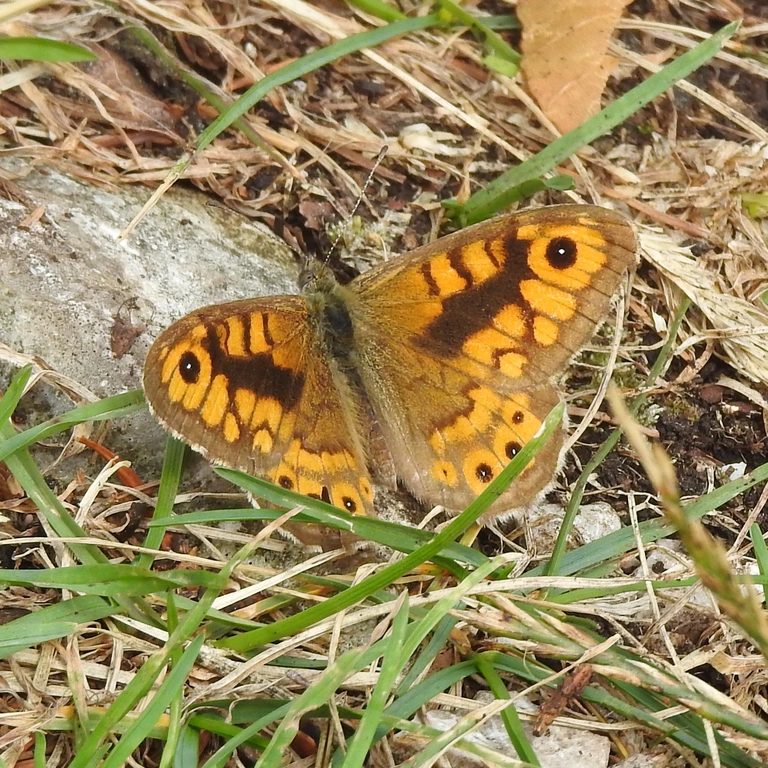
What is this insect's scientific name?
Lasiommata megera (also Pararge megera)
